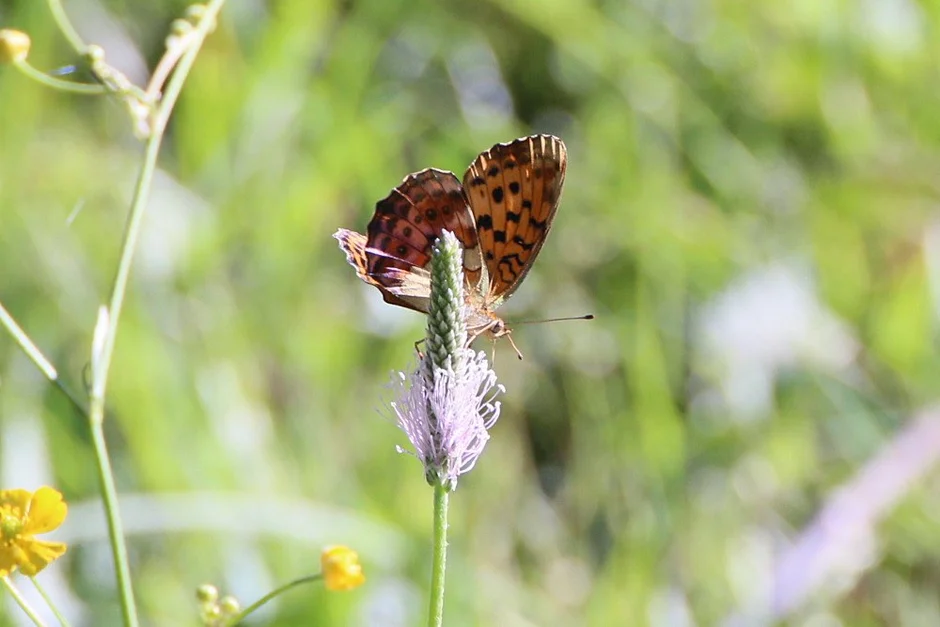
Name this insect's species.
Brenthis daphne
